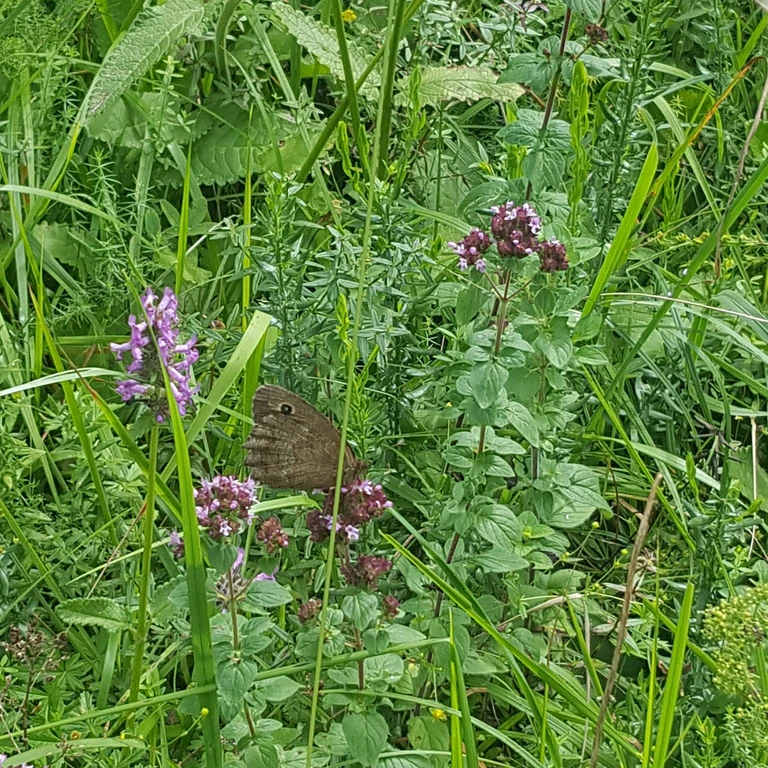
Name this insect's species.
Minois dryas
